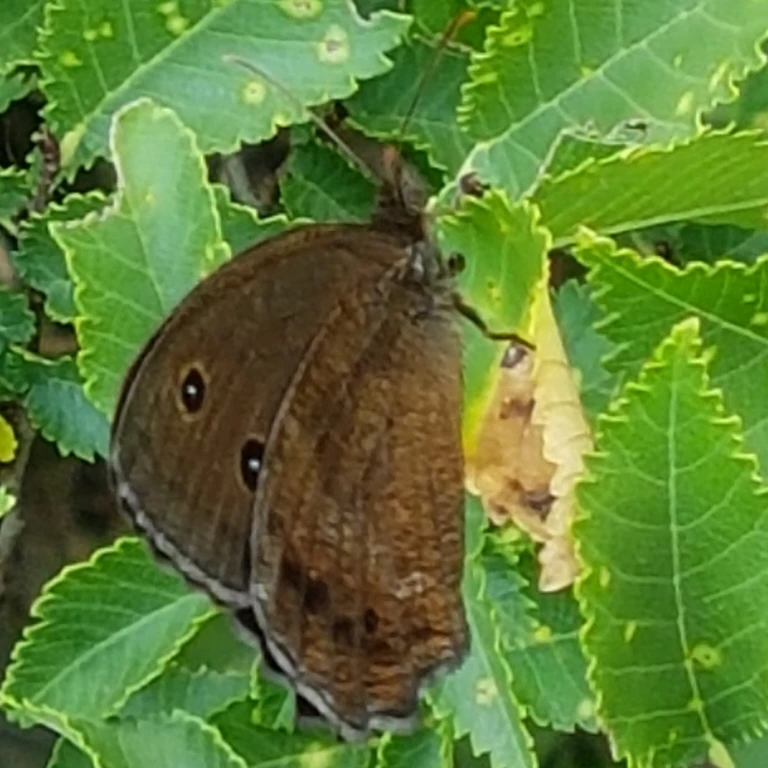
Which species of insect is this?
Minois dryas
